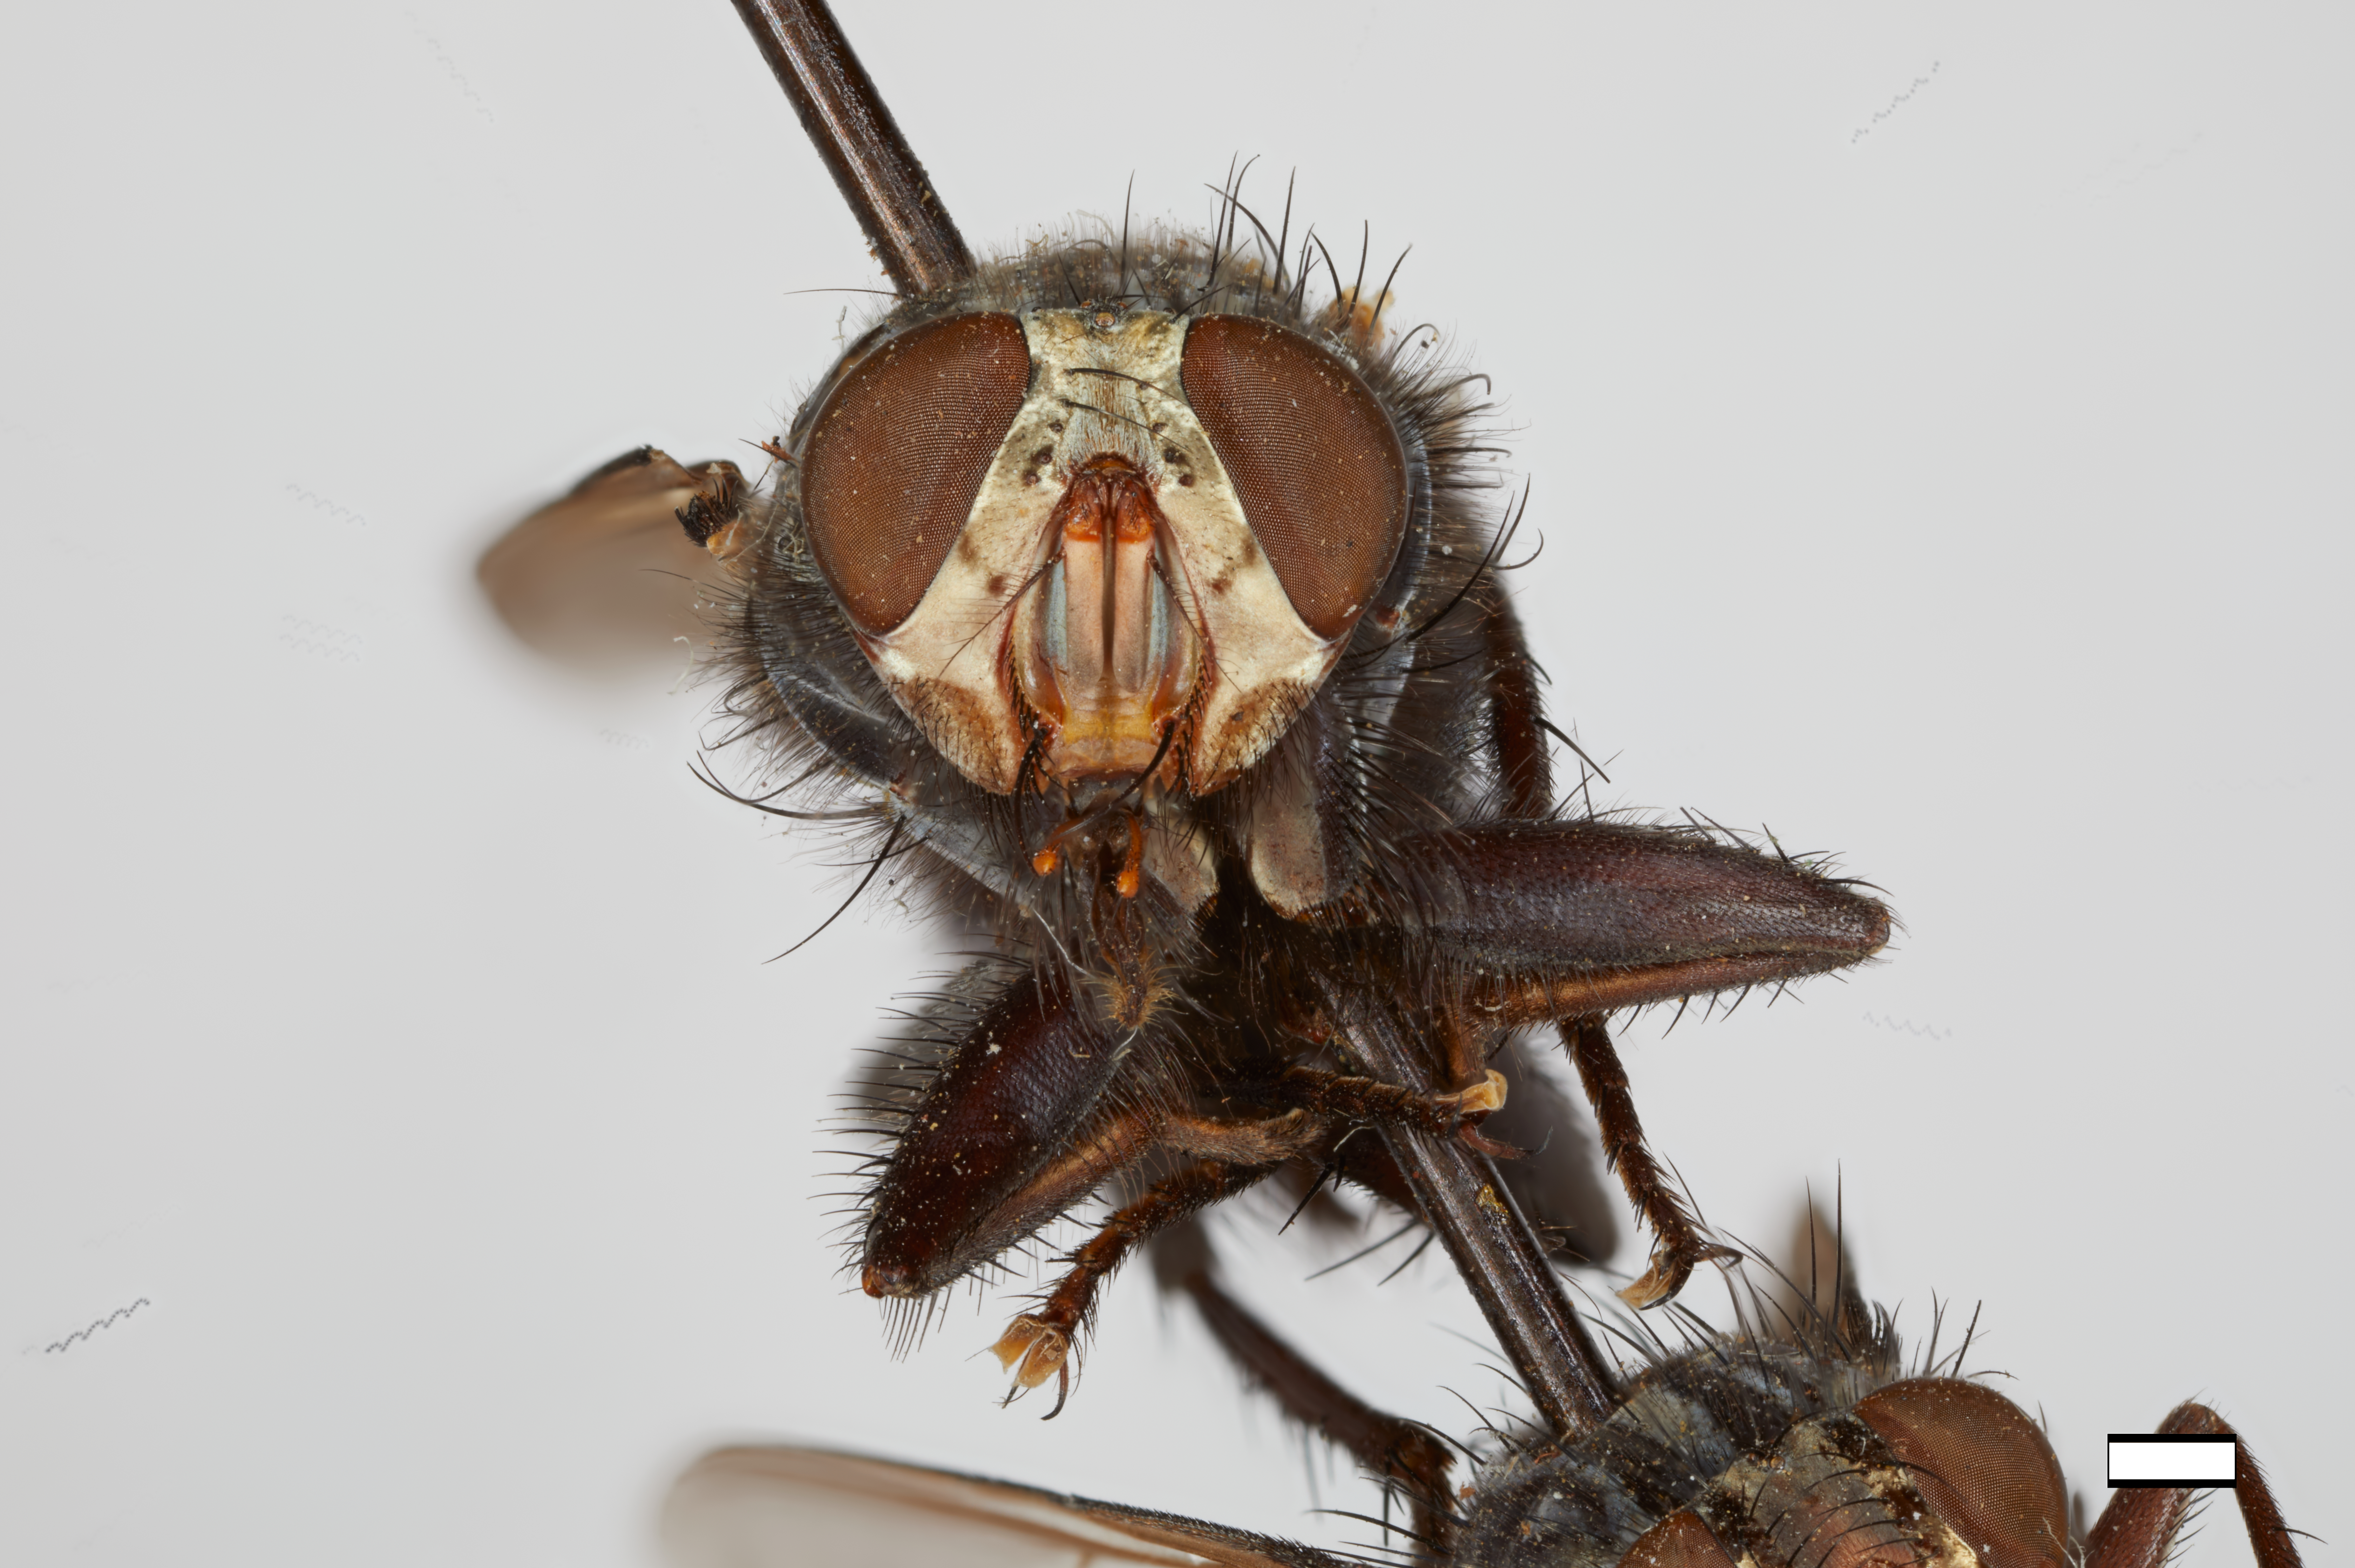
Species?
Cynomyia elongata (also Cyanus elongatus)
